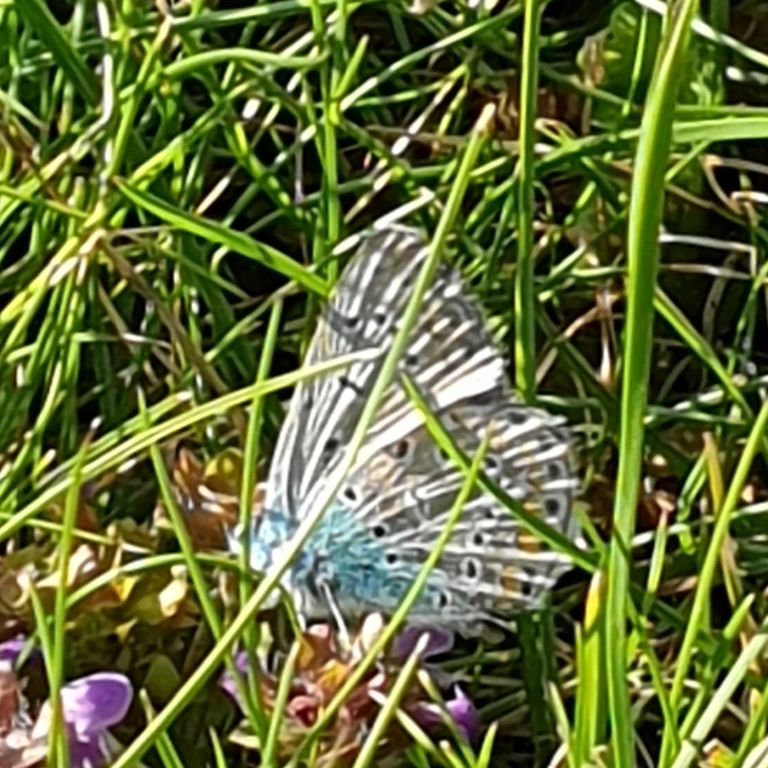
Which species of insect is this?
Polyommatus icarus
